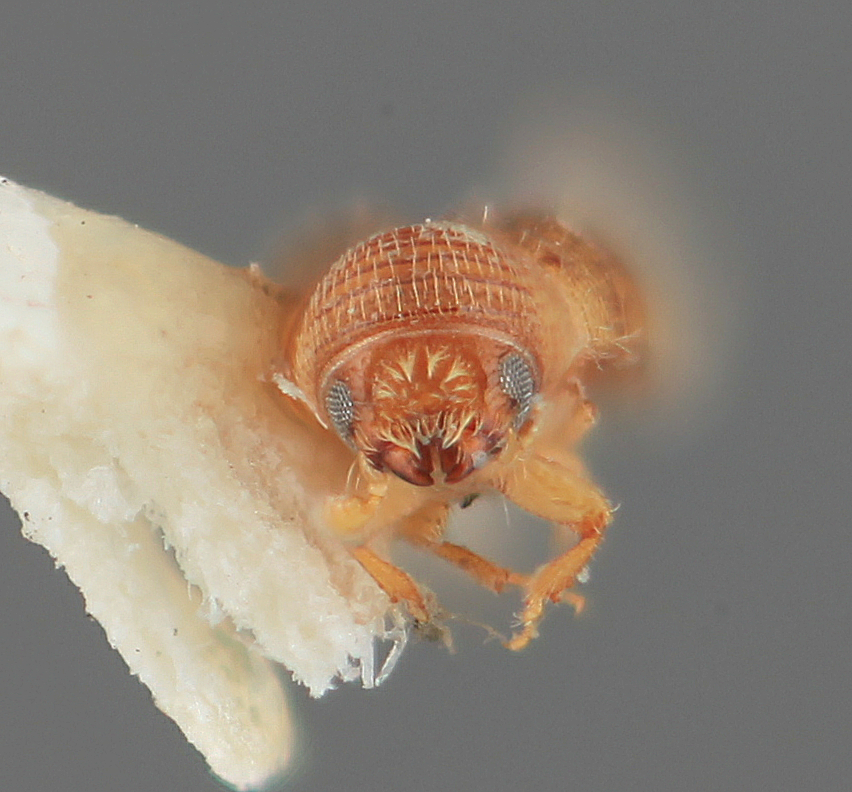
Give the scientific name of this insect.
Pityophthorus galeritus
